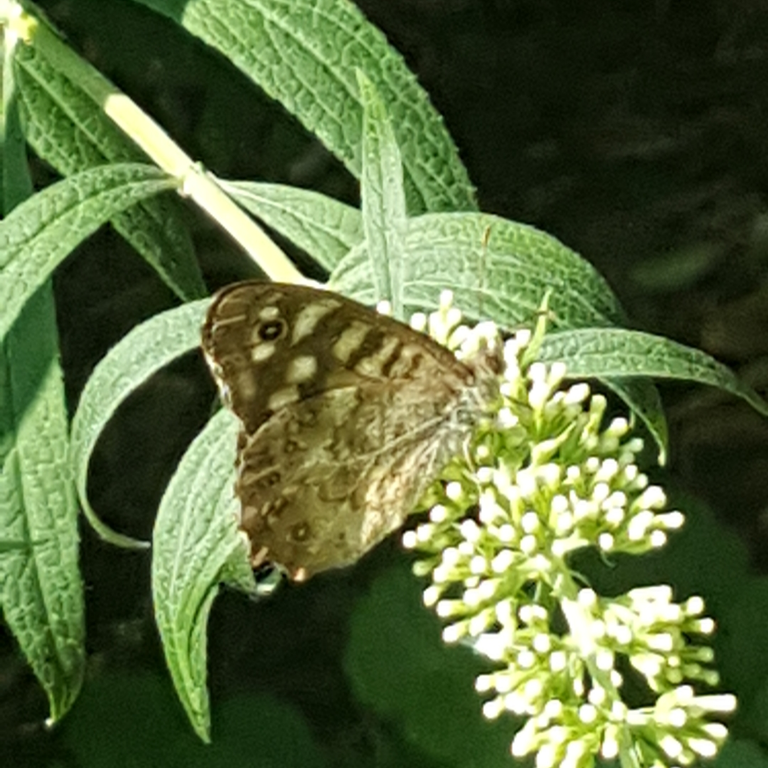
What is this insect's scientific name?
Pararge aegeria
